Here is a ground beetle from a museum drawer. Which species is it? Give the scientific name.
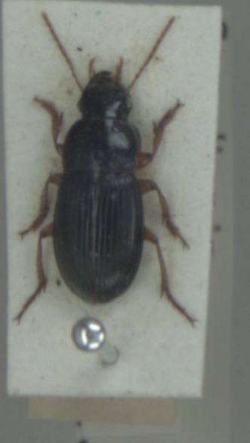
Harpalus latus
